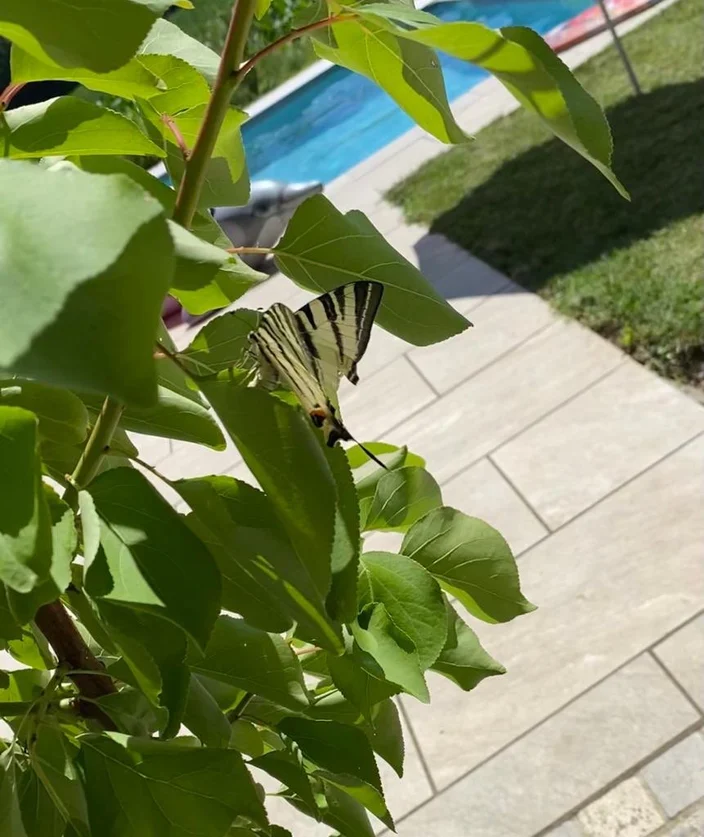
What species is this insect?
Iphiclides podalirius
